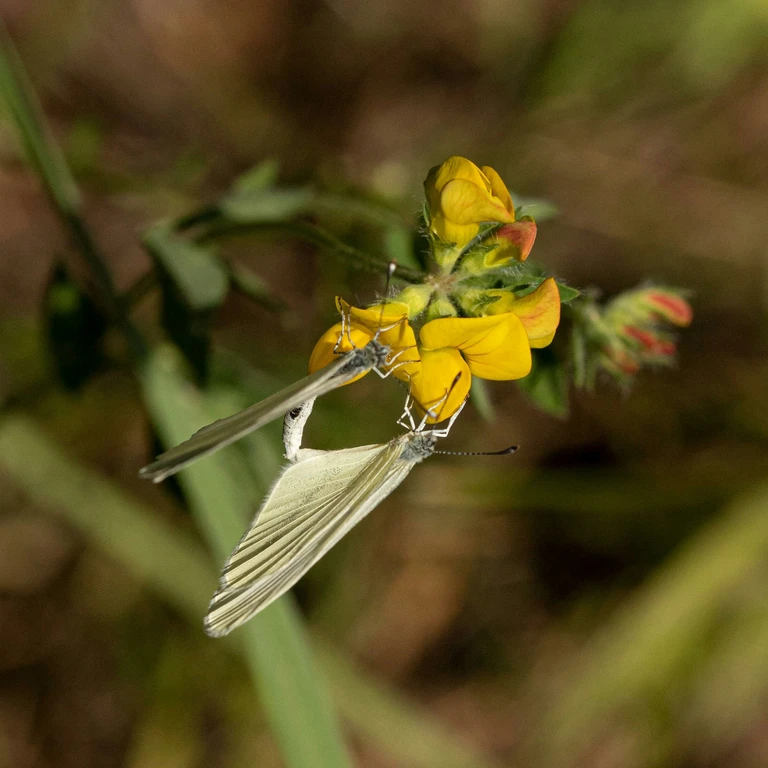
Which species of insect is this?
Leptidea sinapis/juvernica
